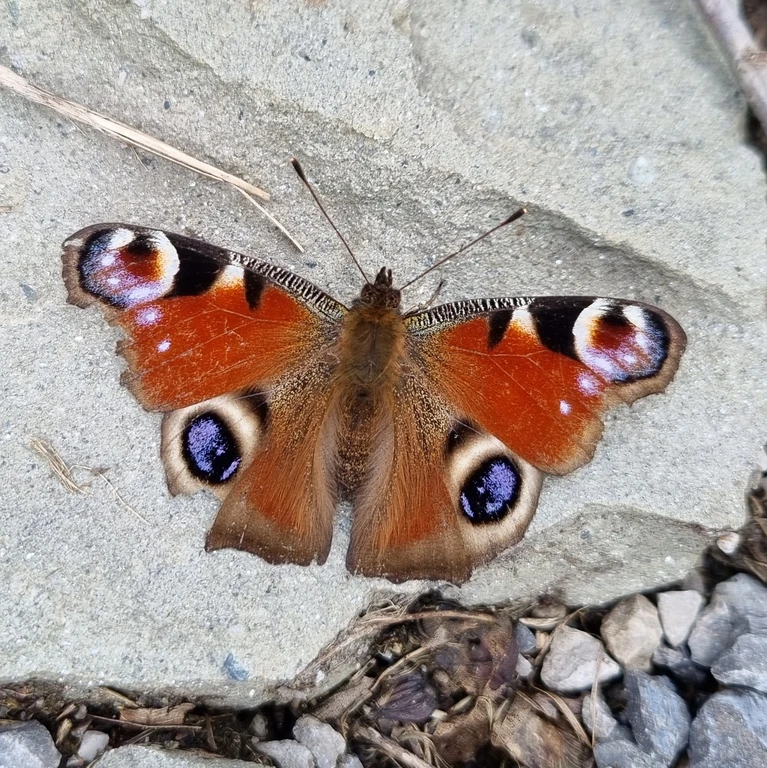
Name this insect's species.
Aglais io
